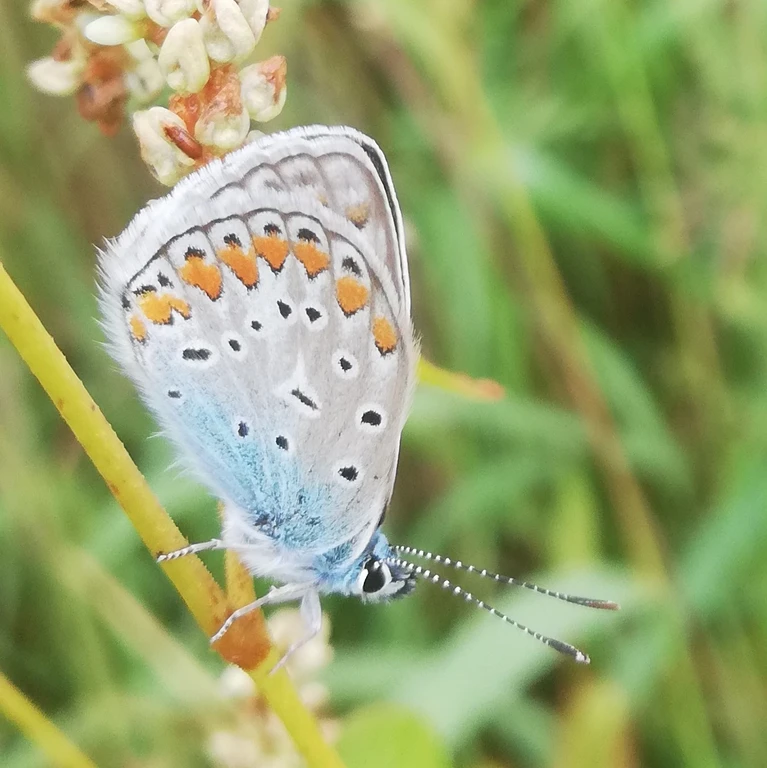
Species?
Polyommatus icarus
